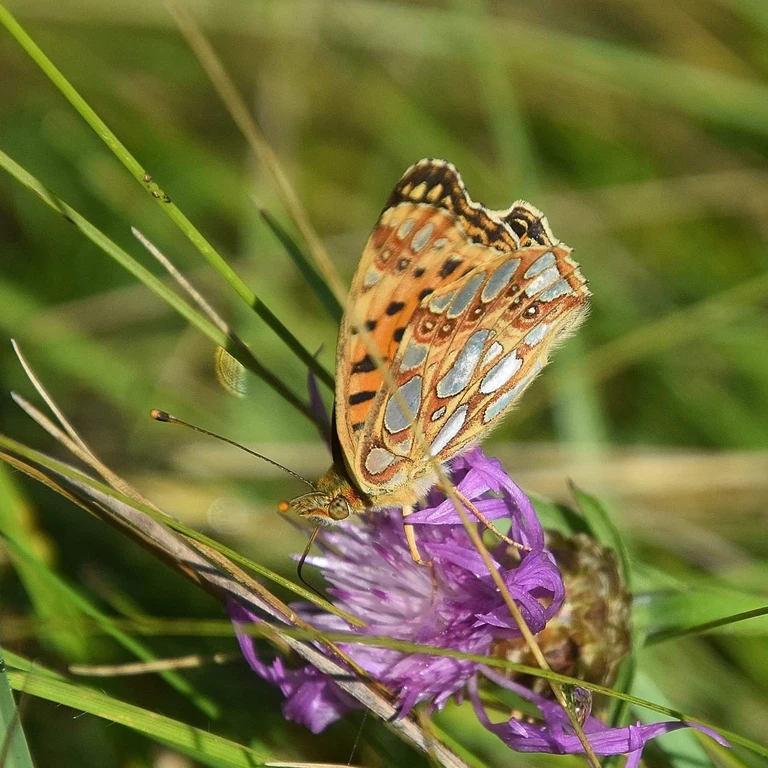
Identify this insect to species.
Issoria lathonia
